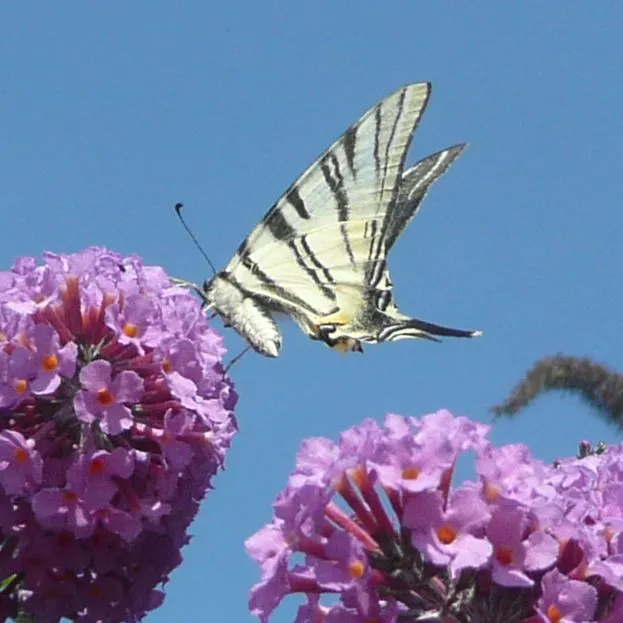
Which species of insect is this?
Iphiclides podalirius
